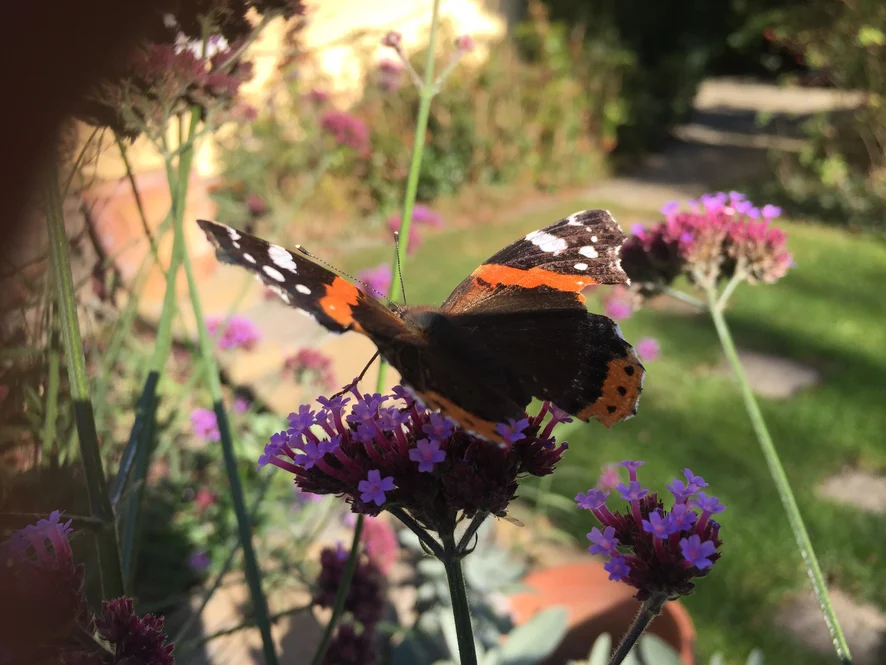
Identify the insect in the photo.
Vanessa atalanta
